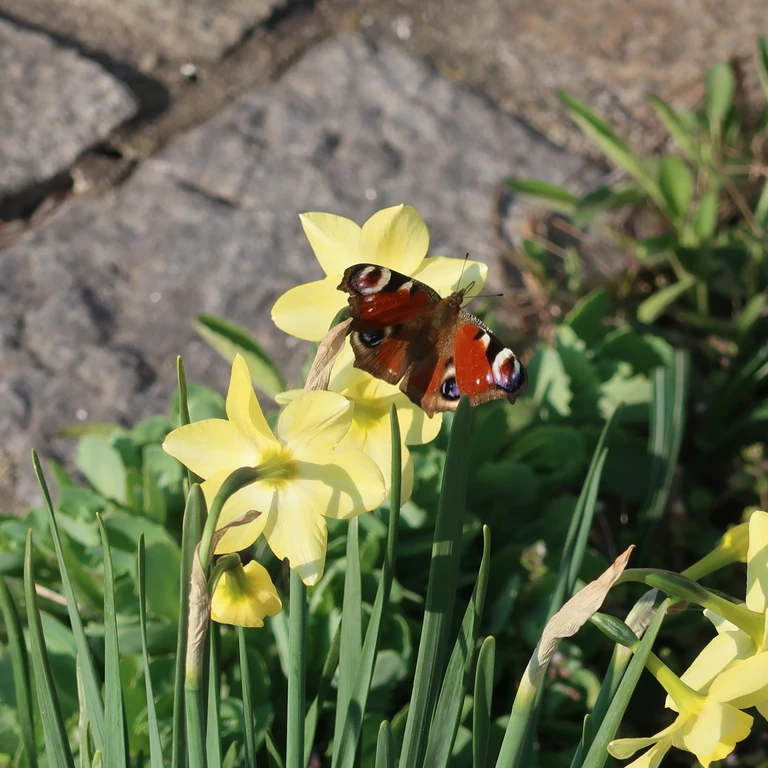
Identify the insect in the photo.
Aglais io
